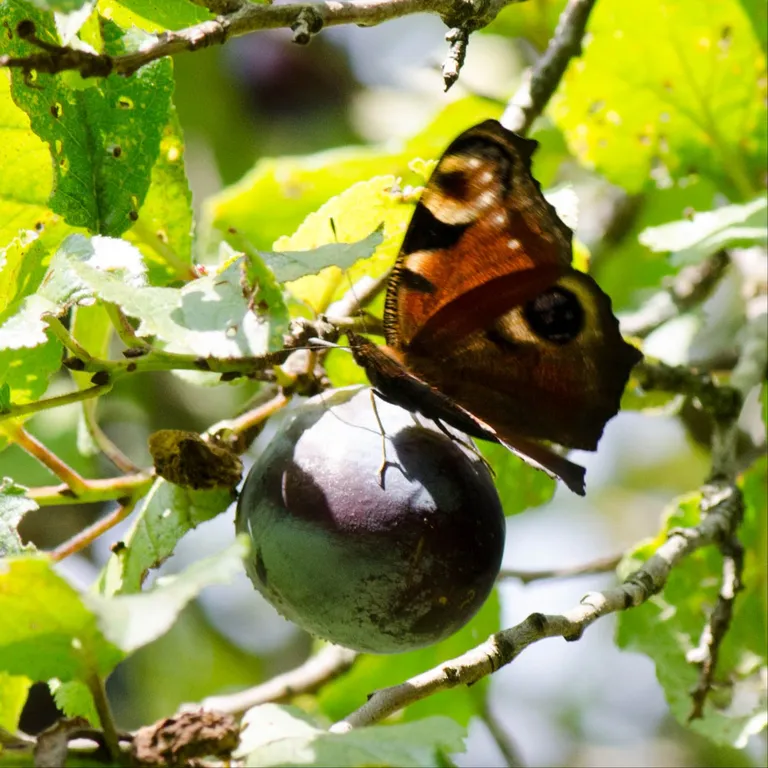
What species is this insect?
Aglais io
